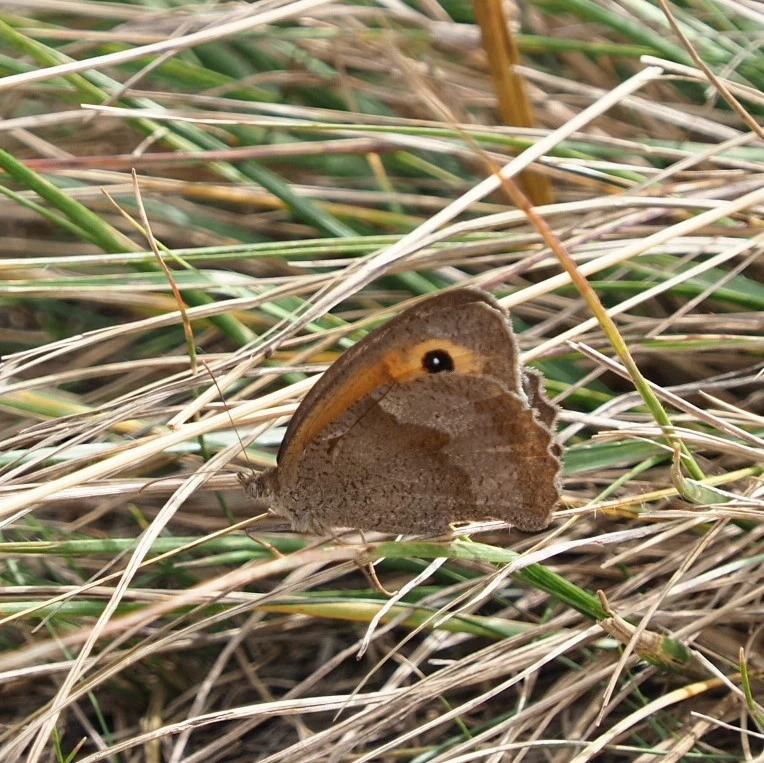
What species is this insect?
Maniola jurtina
